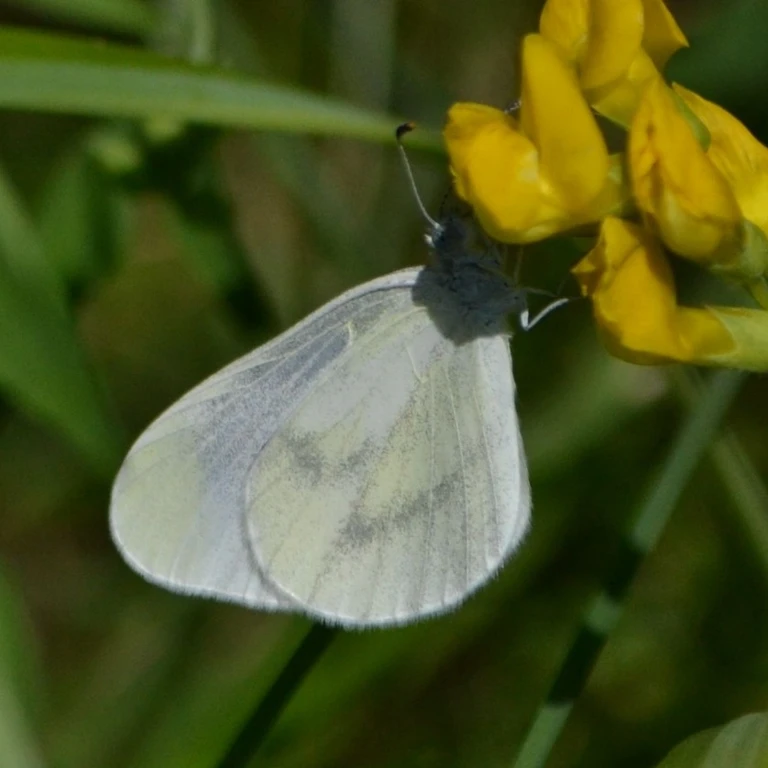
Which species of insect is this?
Leptidea sinapis/juvernica
